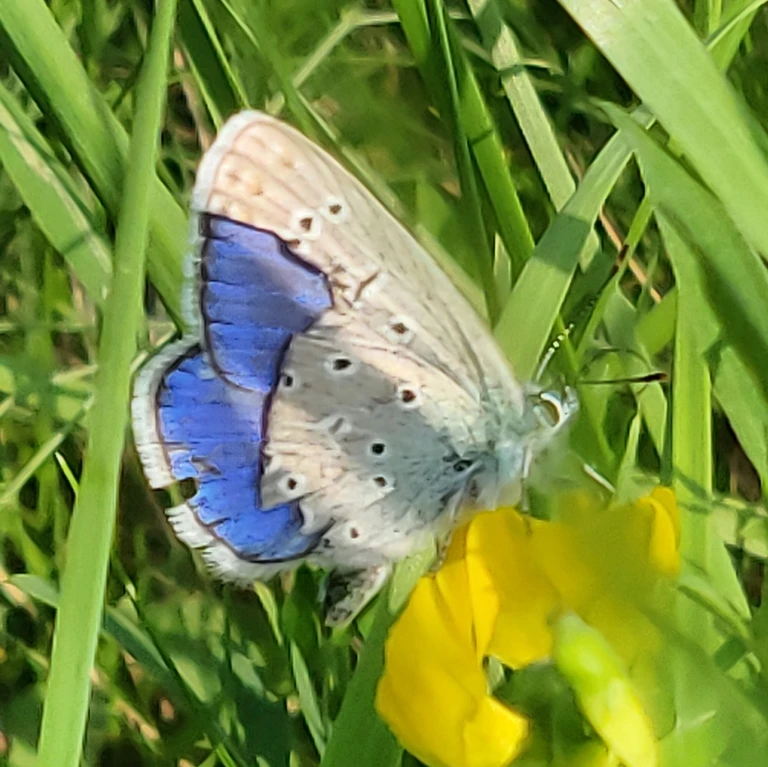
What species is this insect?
Polyommatus icarus
